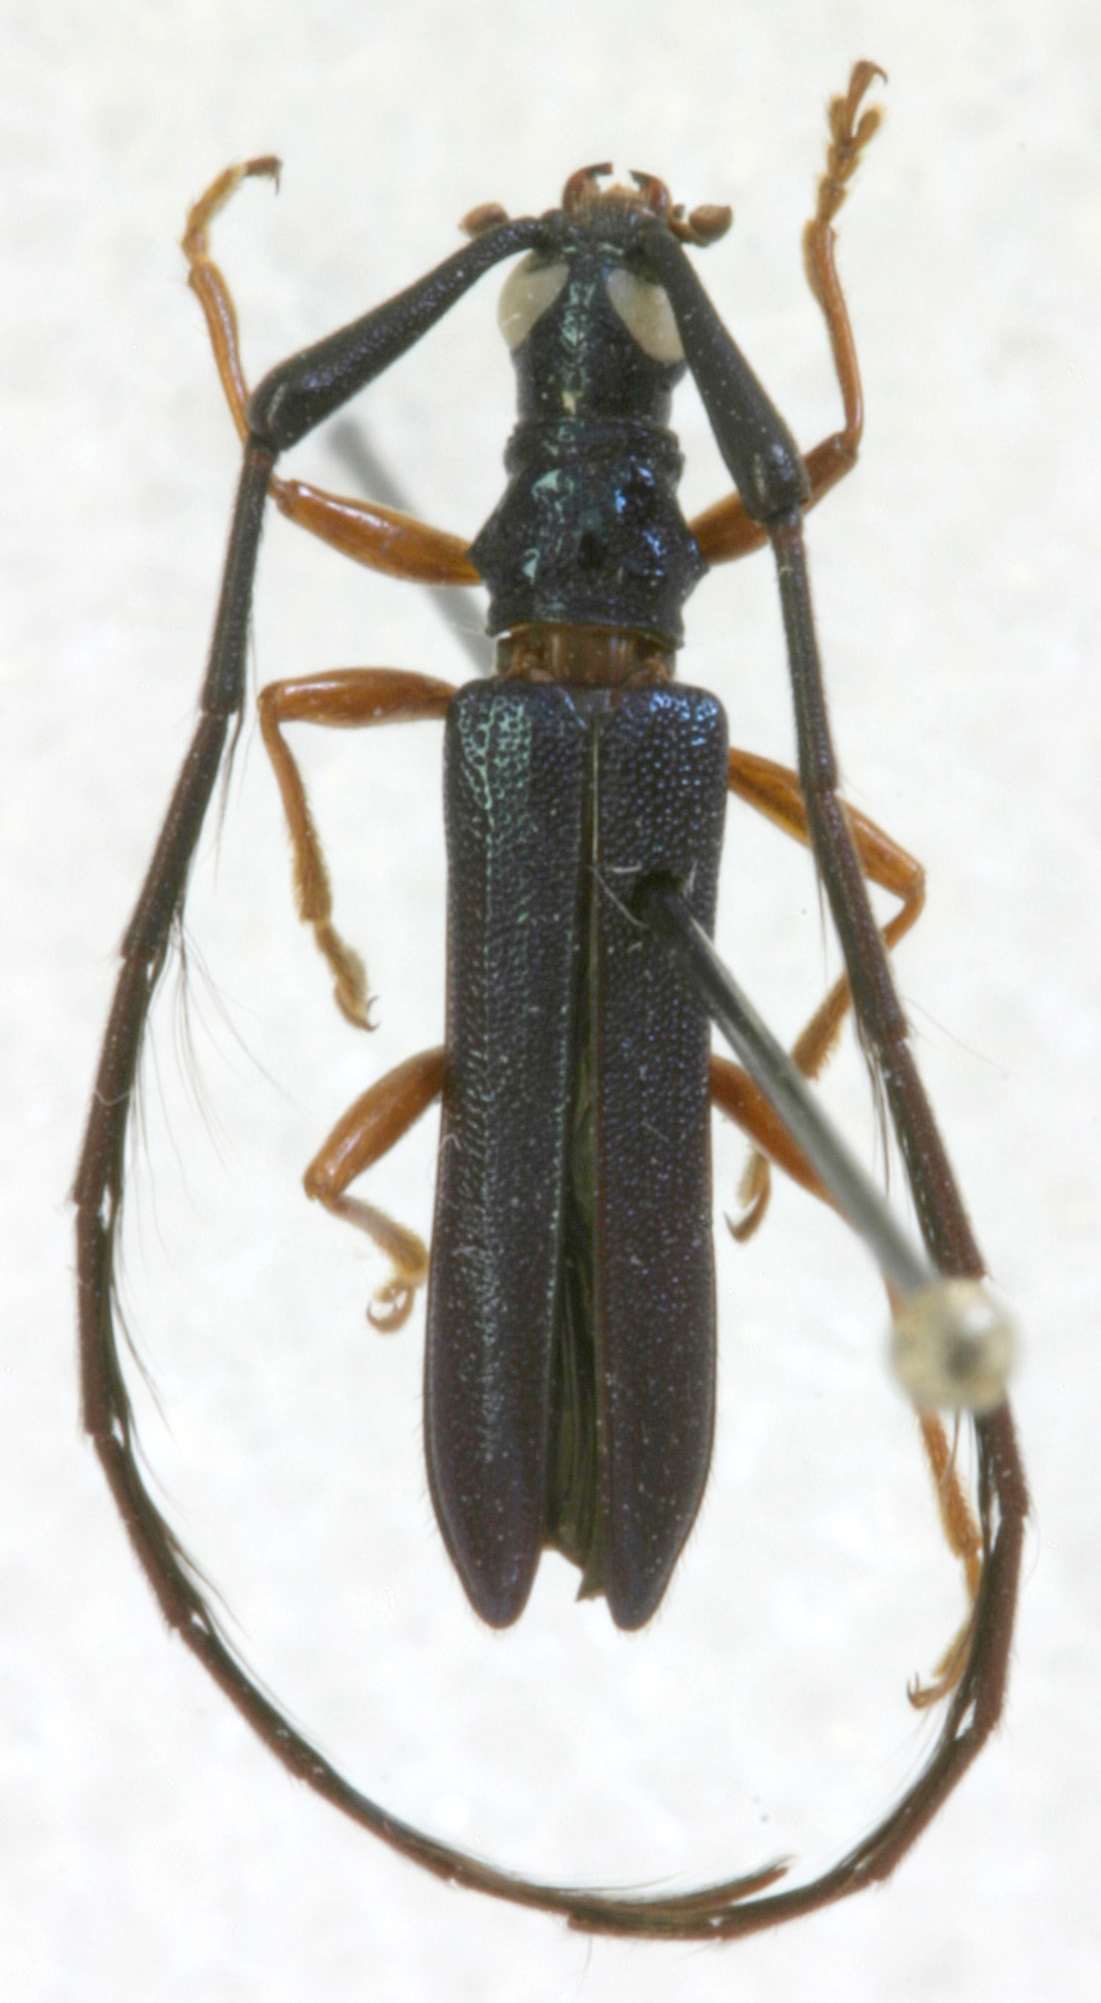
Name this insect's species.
Abauba iani
